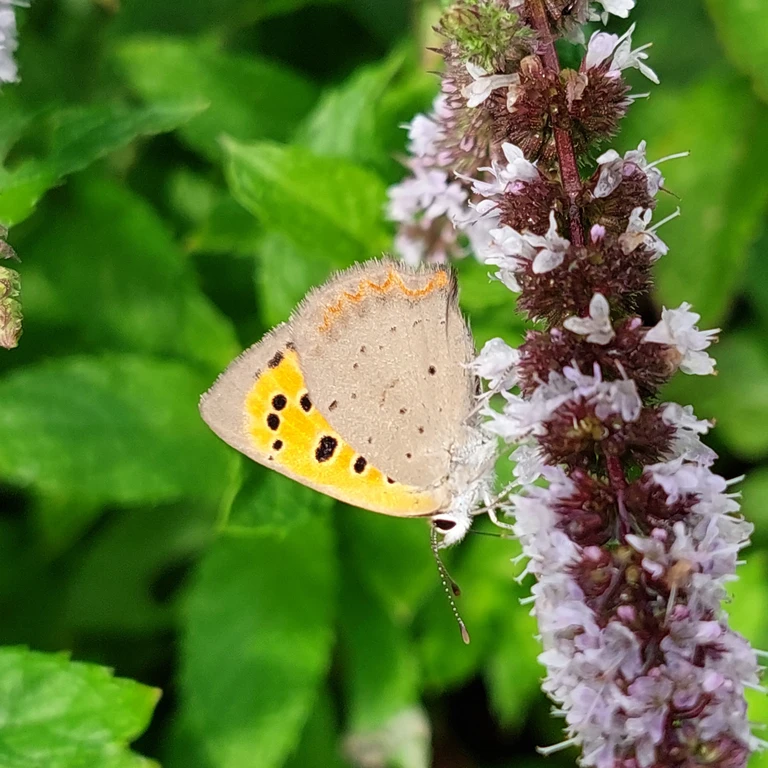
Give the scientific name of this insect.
Lycaena phlaeas
